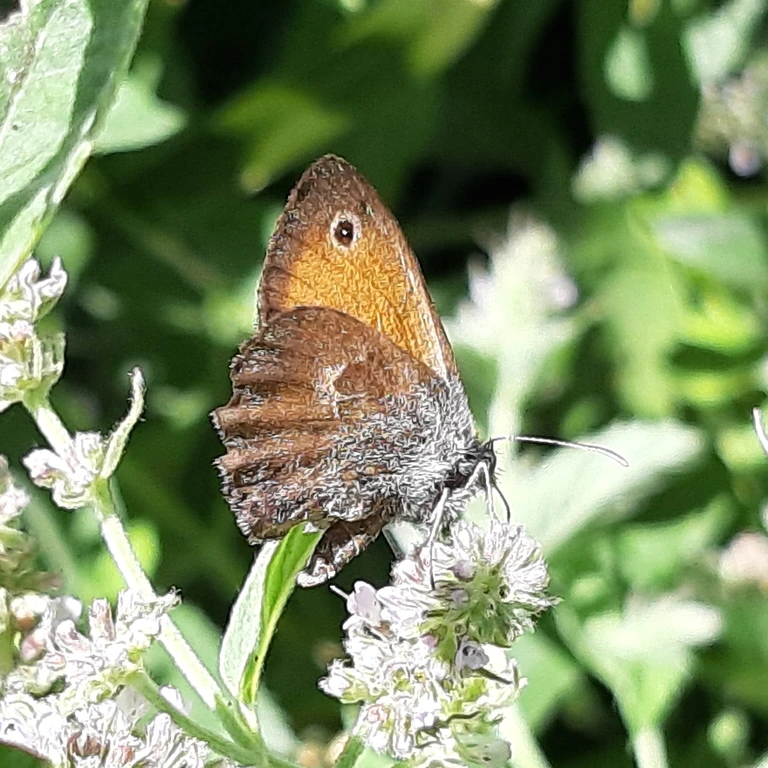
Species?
Coenonympha pamphilus
